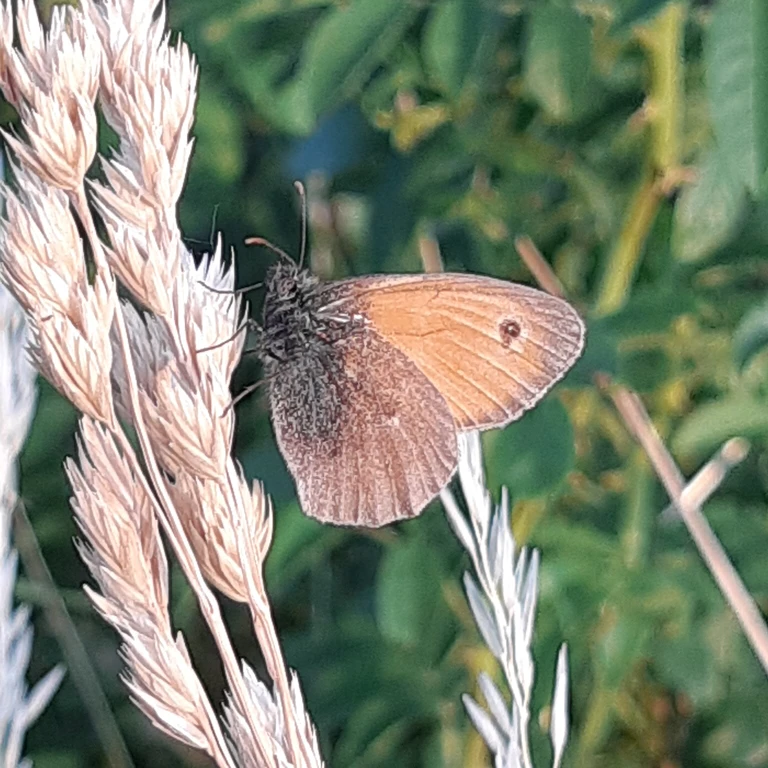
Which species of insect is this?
Coenonympha pamphilus
